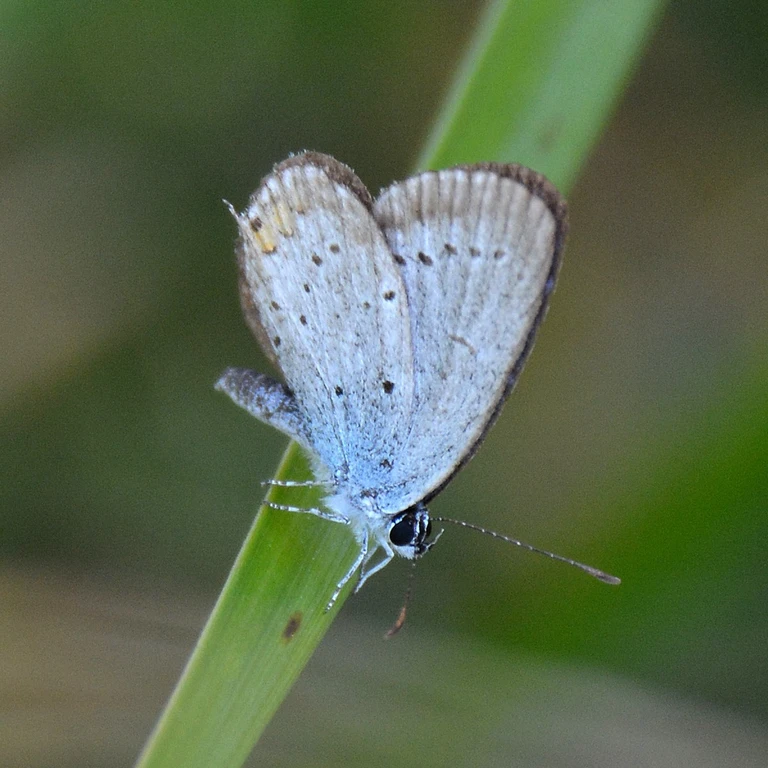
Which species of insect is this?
Cupido argiades (also Elkalyce argiades)
